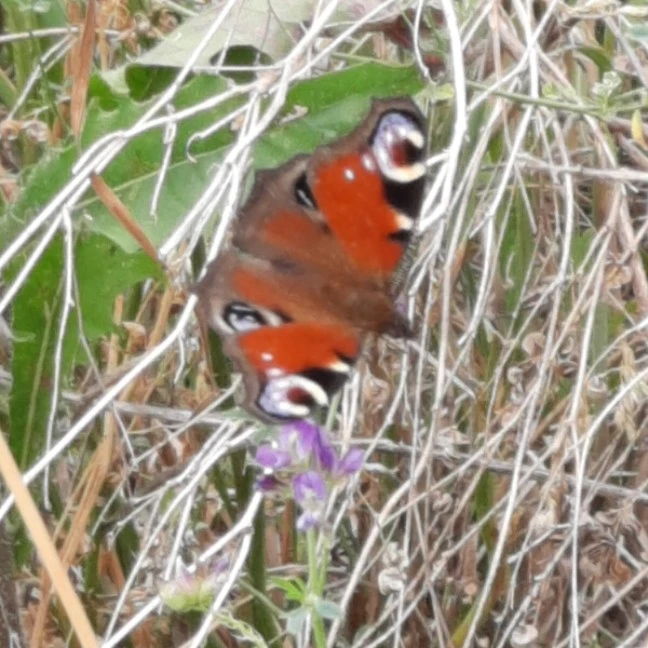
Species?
Aglais io
